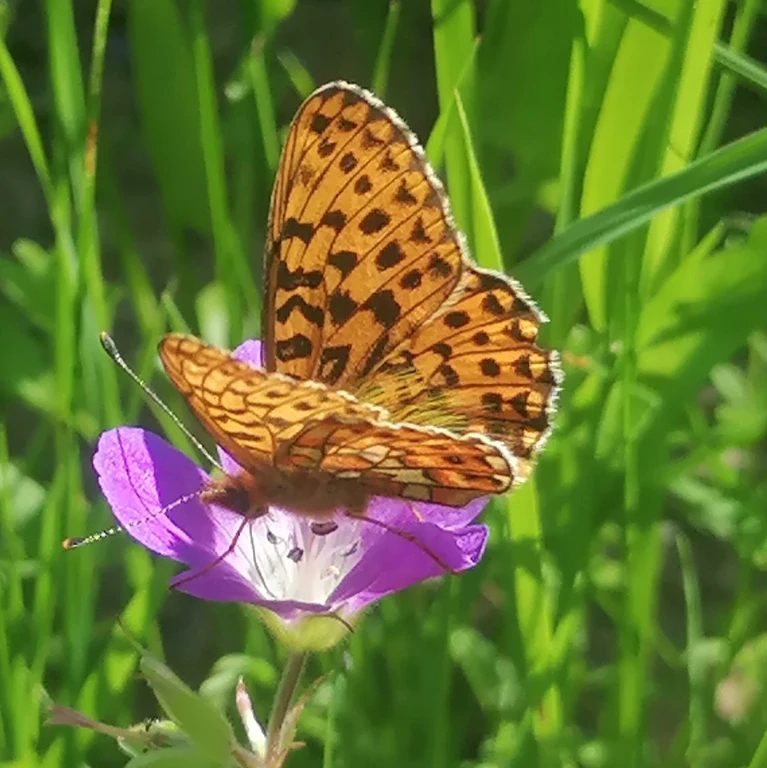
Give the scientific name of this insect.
Boloria euphrosyne (also Clossiana euphrosyne)
